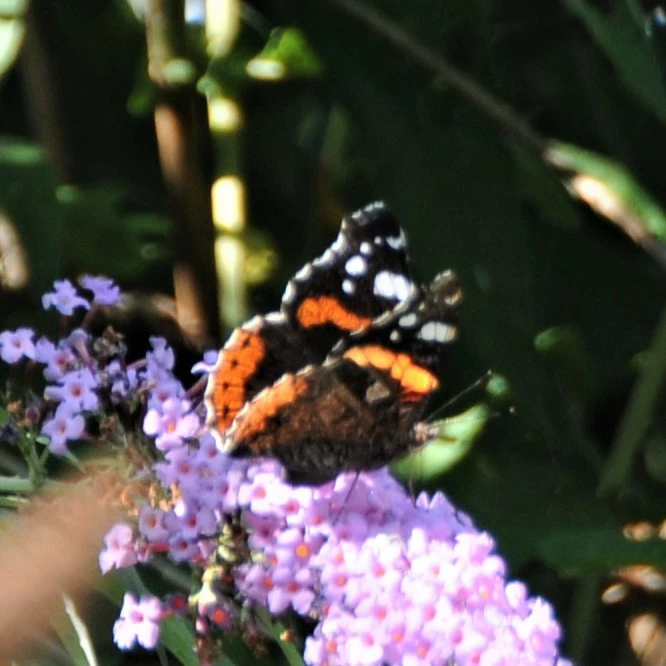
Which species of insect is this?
Vanessa atalanta
